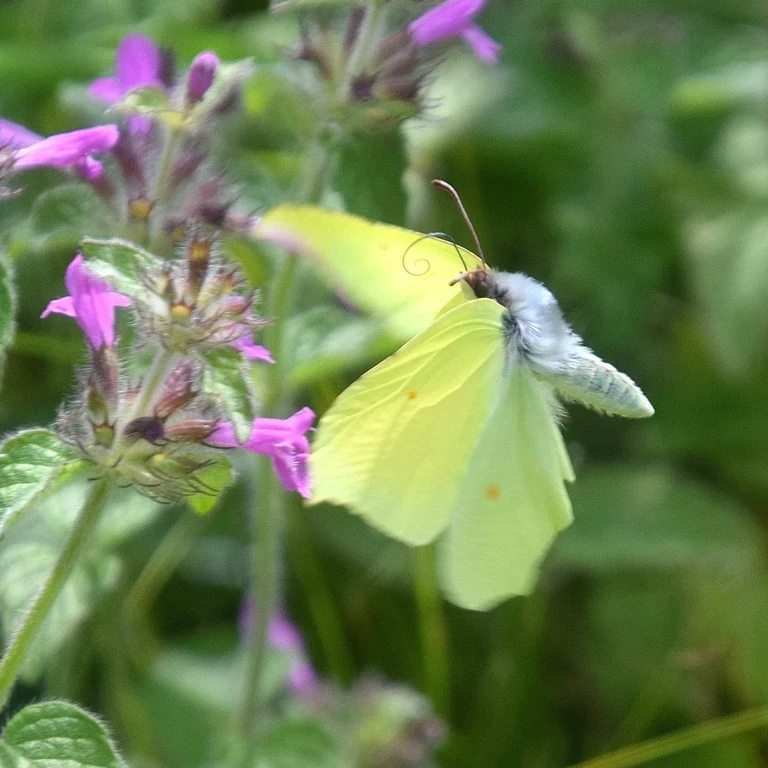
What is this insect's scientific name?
Gonepteryx rhamni
